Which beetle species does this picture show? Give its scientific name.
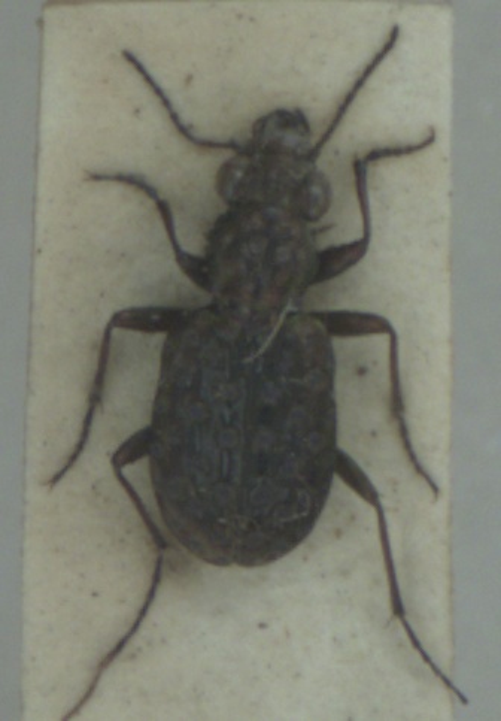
Elaphrus cupreus
